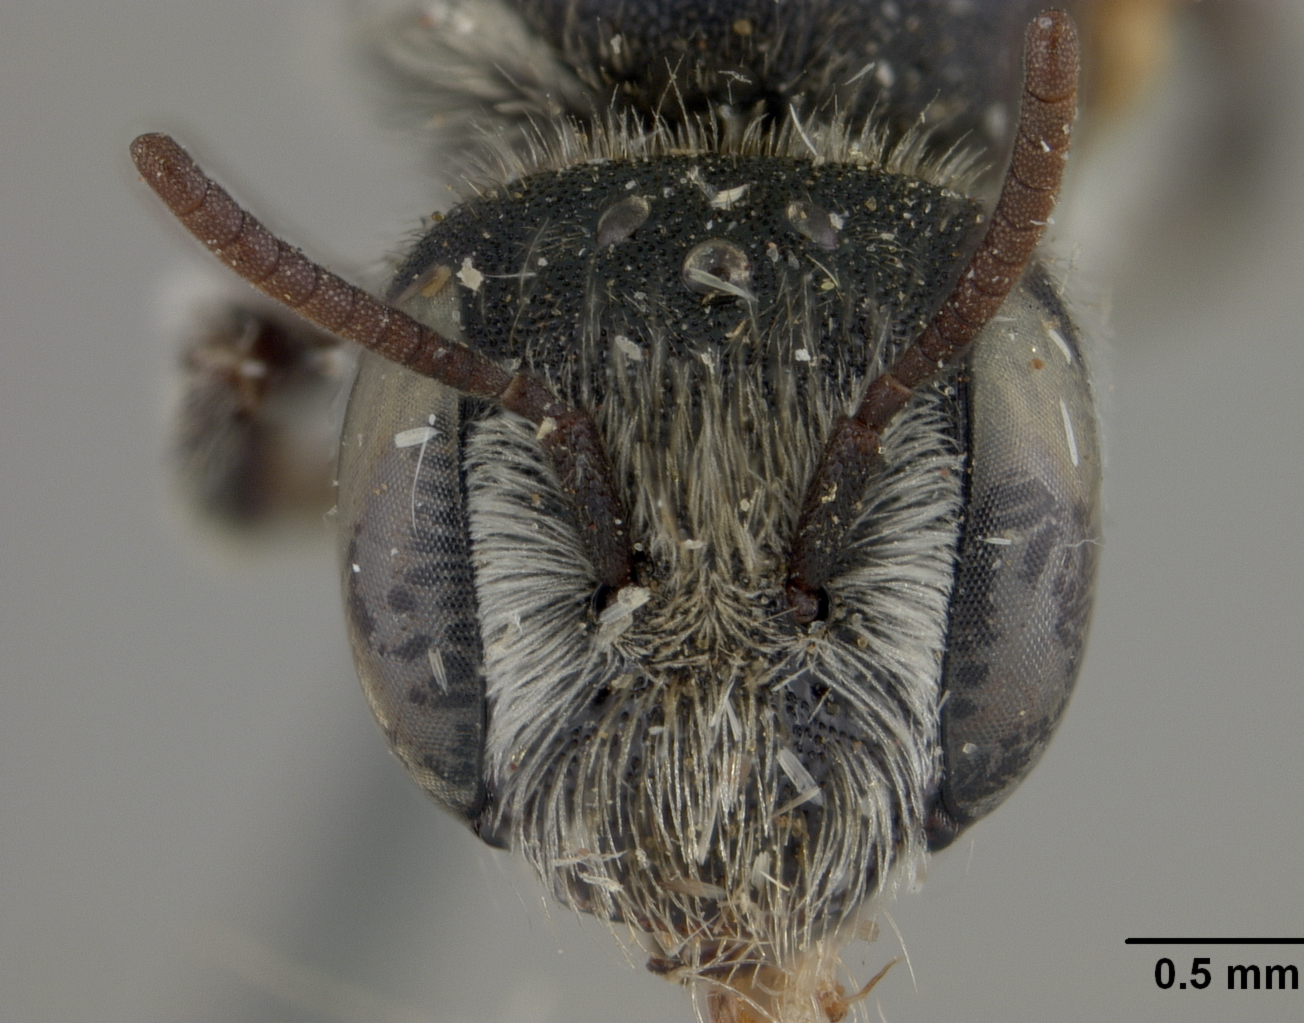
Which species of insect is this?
Hoplitina hesperia
